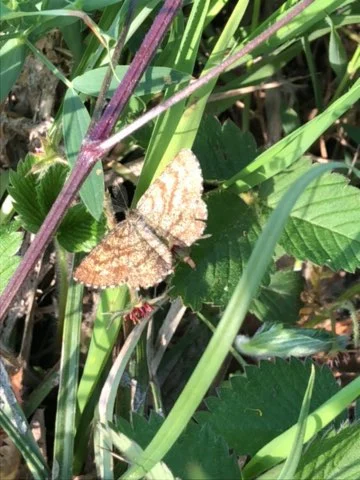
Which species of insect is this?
Ematurga atomaria
